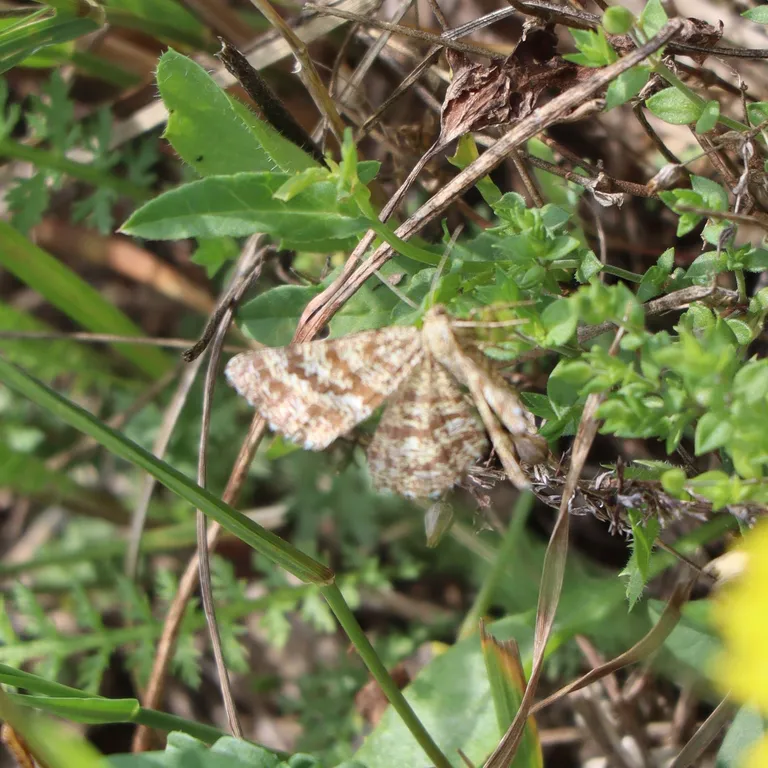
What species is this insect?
Ematurga atomaria
